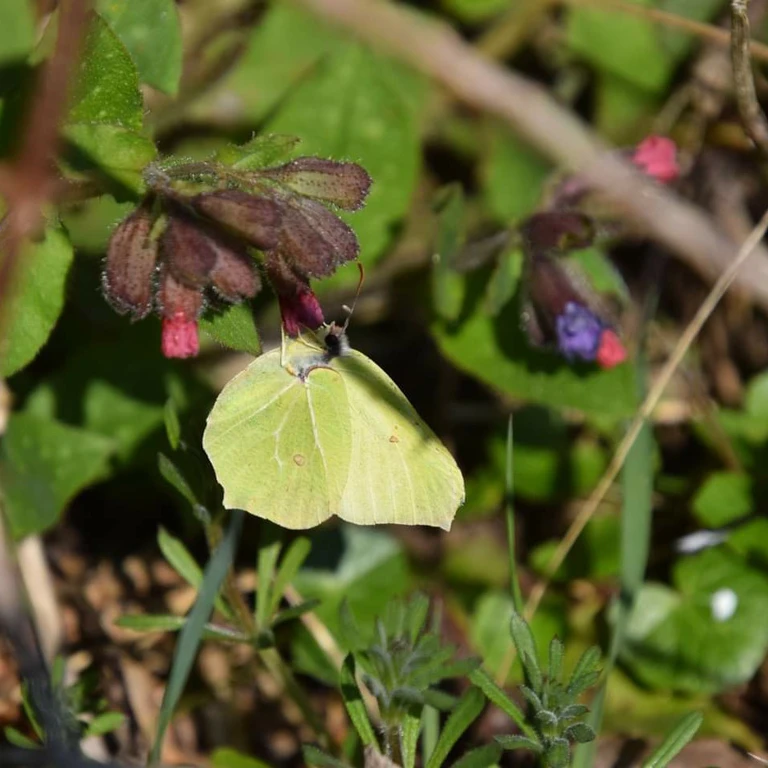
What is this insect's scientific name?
Gonepteryx rhamni
